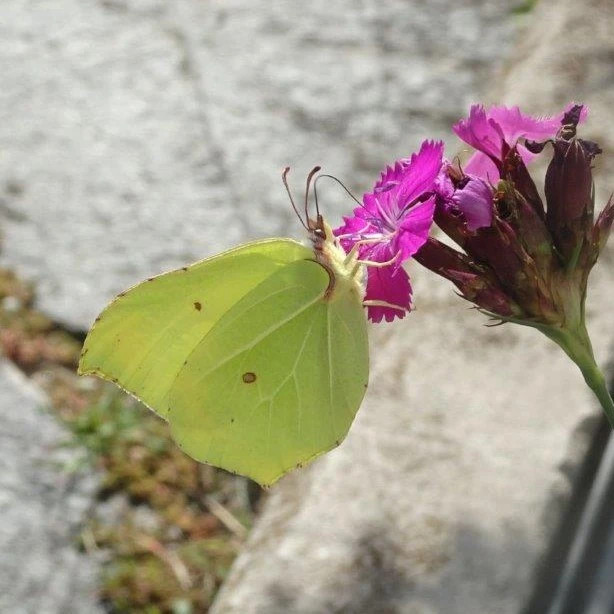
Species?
Gonepteryx rhamni
